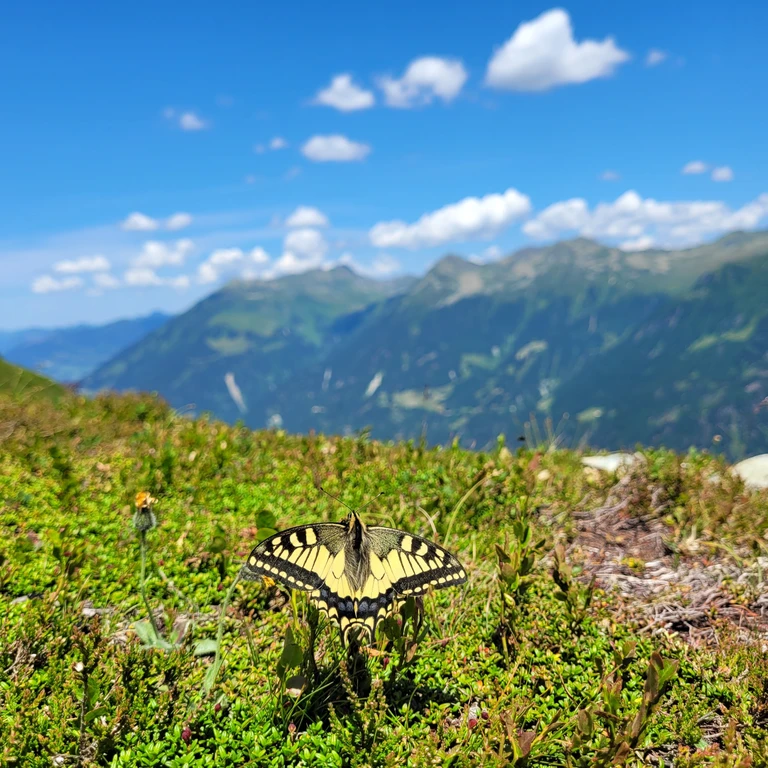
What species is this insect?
Papilio machaon
